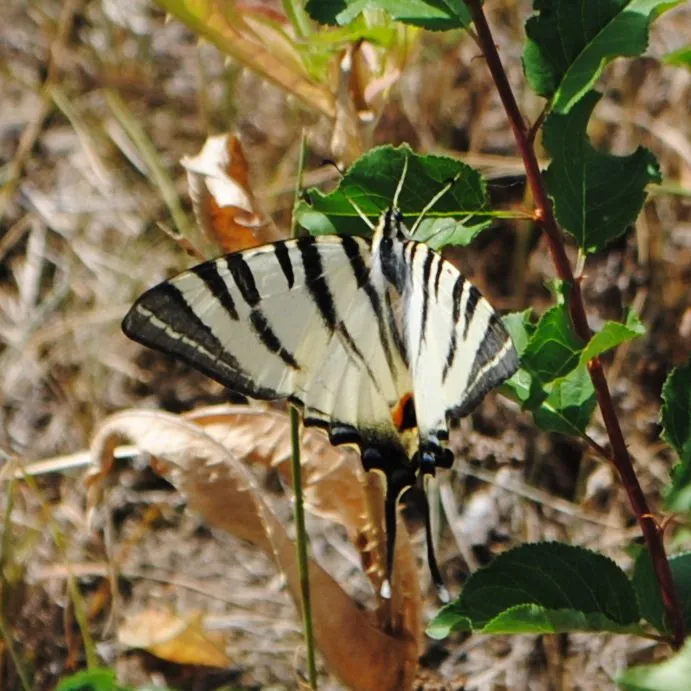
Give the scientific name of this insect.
Iphiclides podalirius
